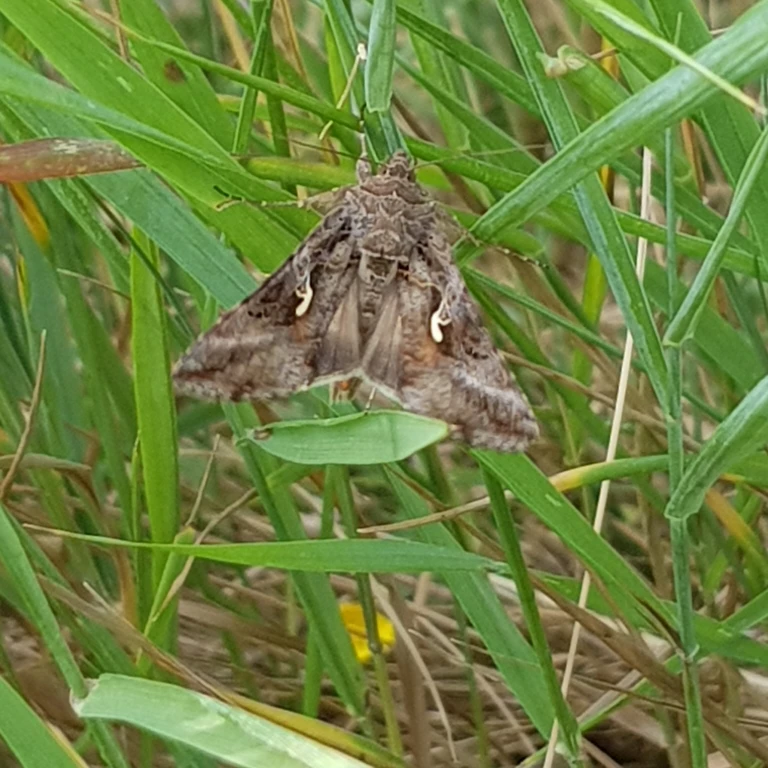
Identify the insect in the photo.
Autographa gamma
